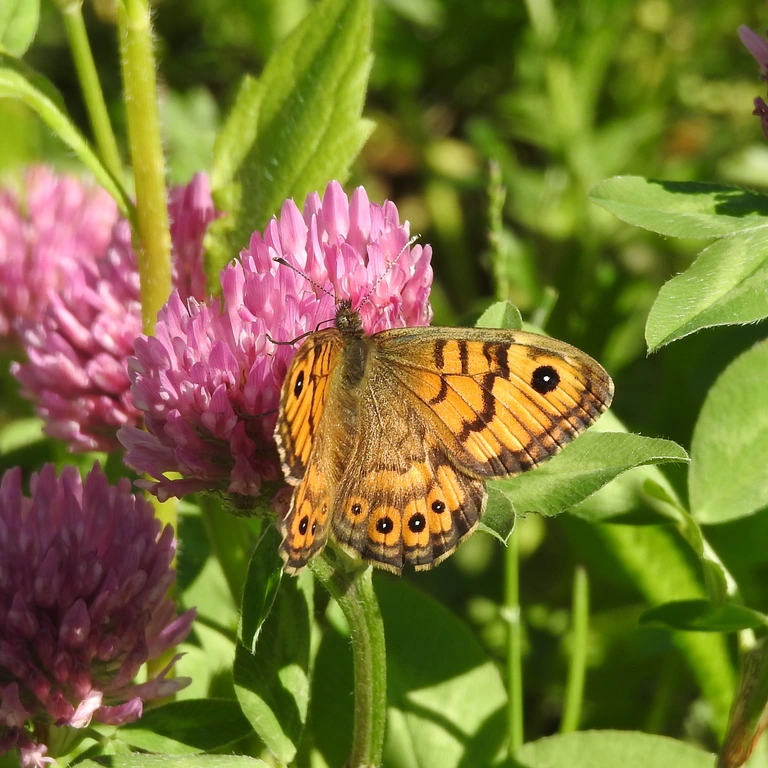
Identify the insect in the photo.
Lasiommata megera (also Pararge megera)
